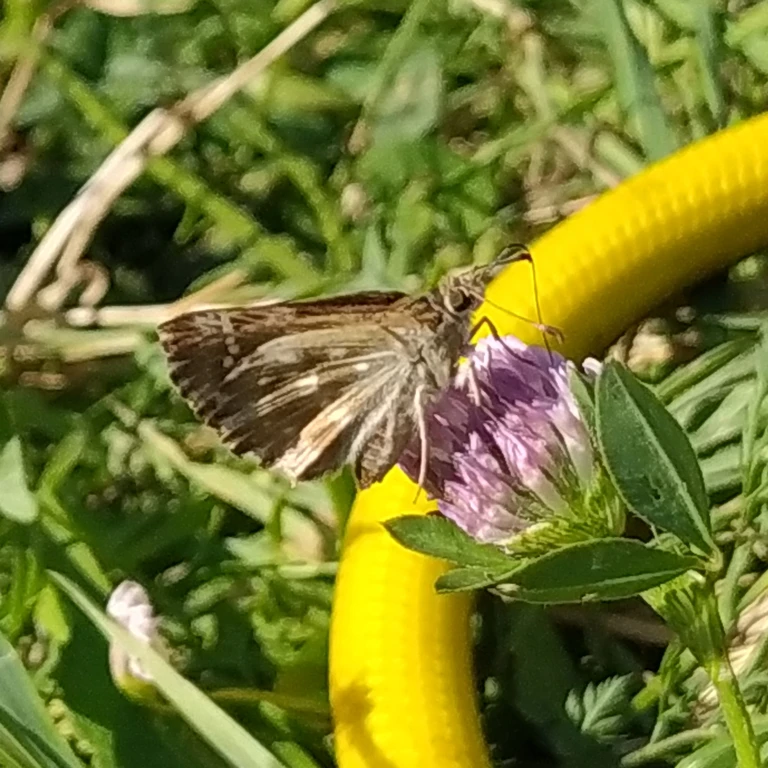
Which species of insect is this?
Carcharodus alceae
